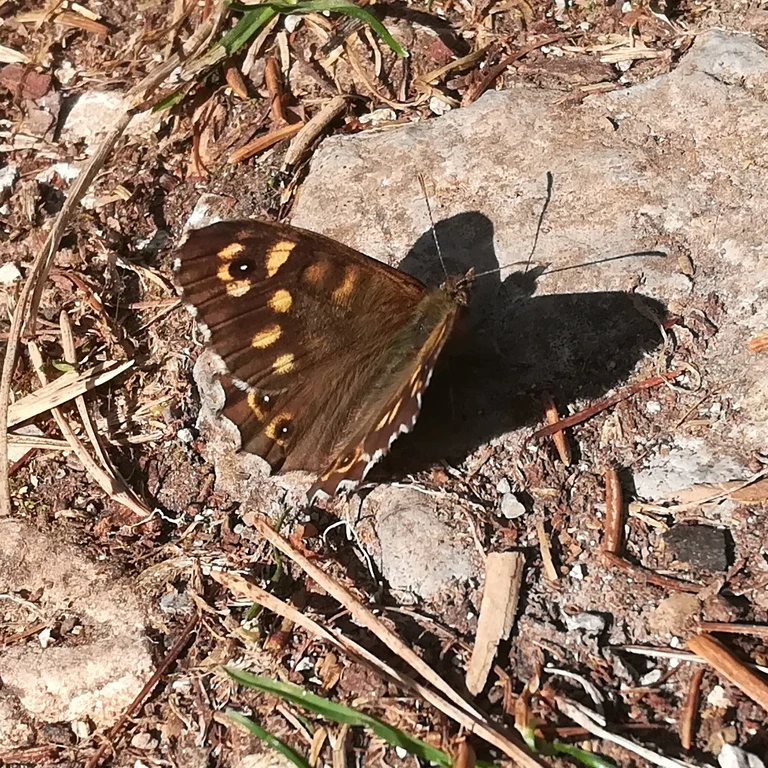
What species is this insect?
Pararge aegeria
